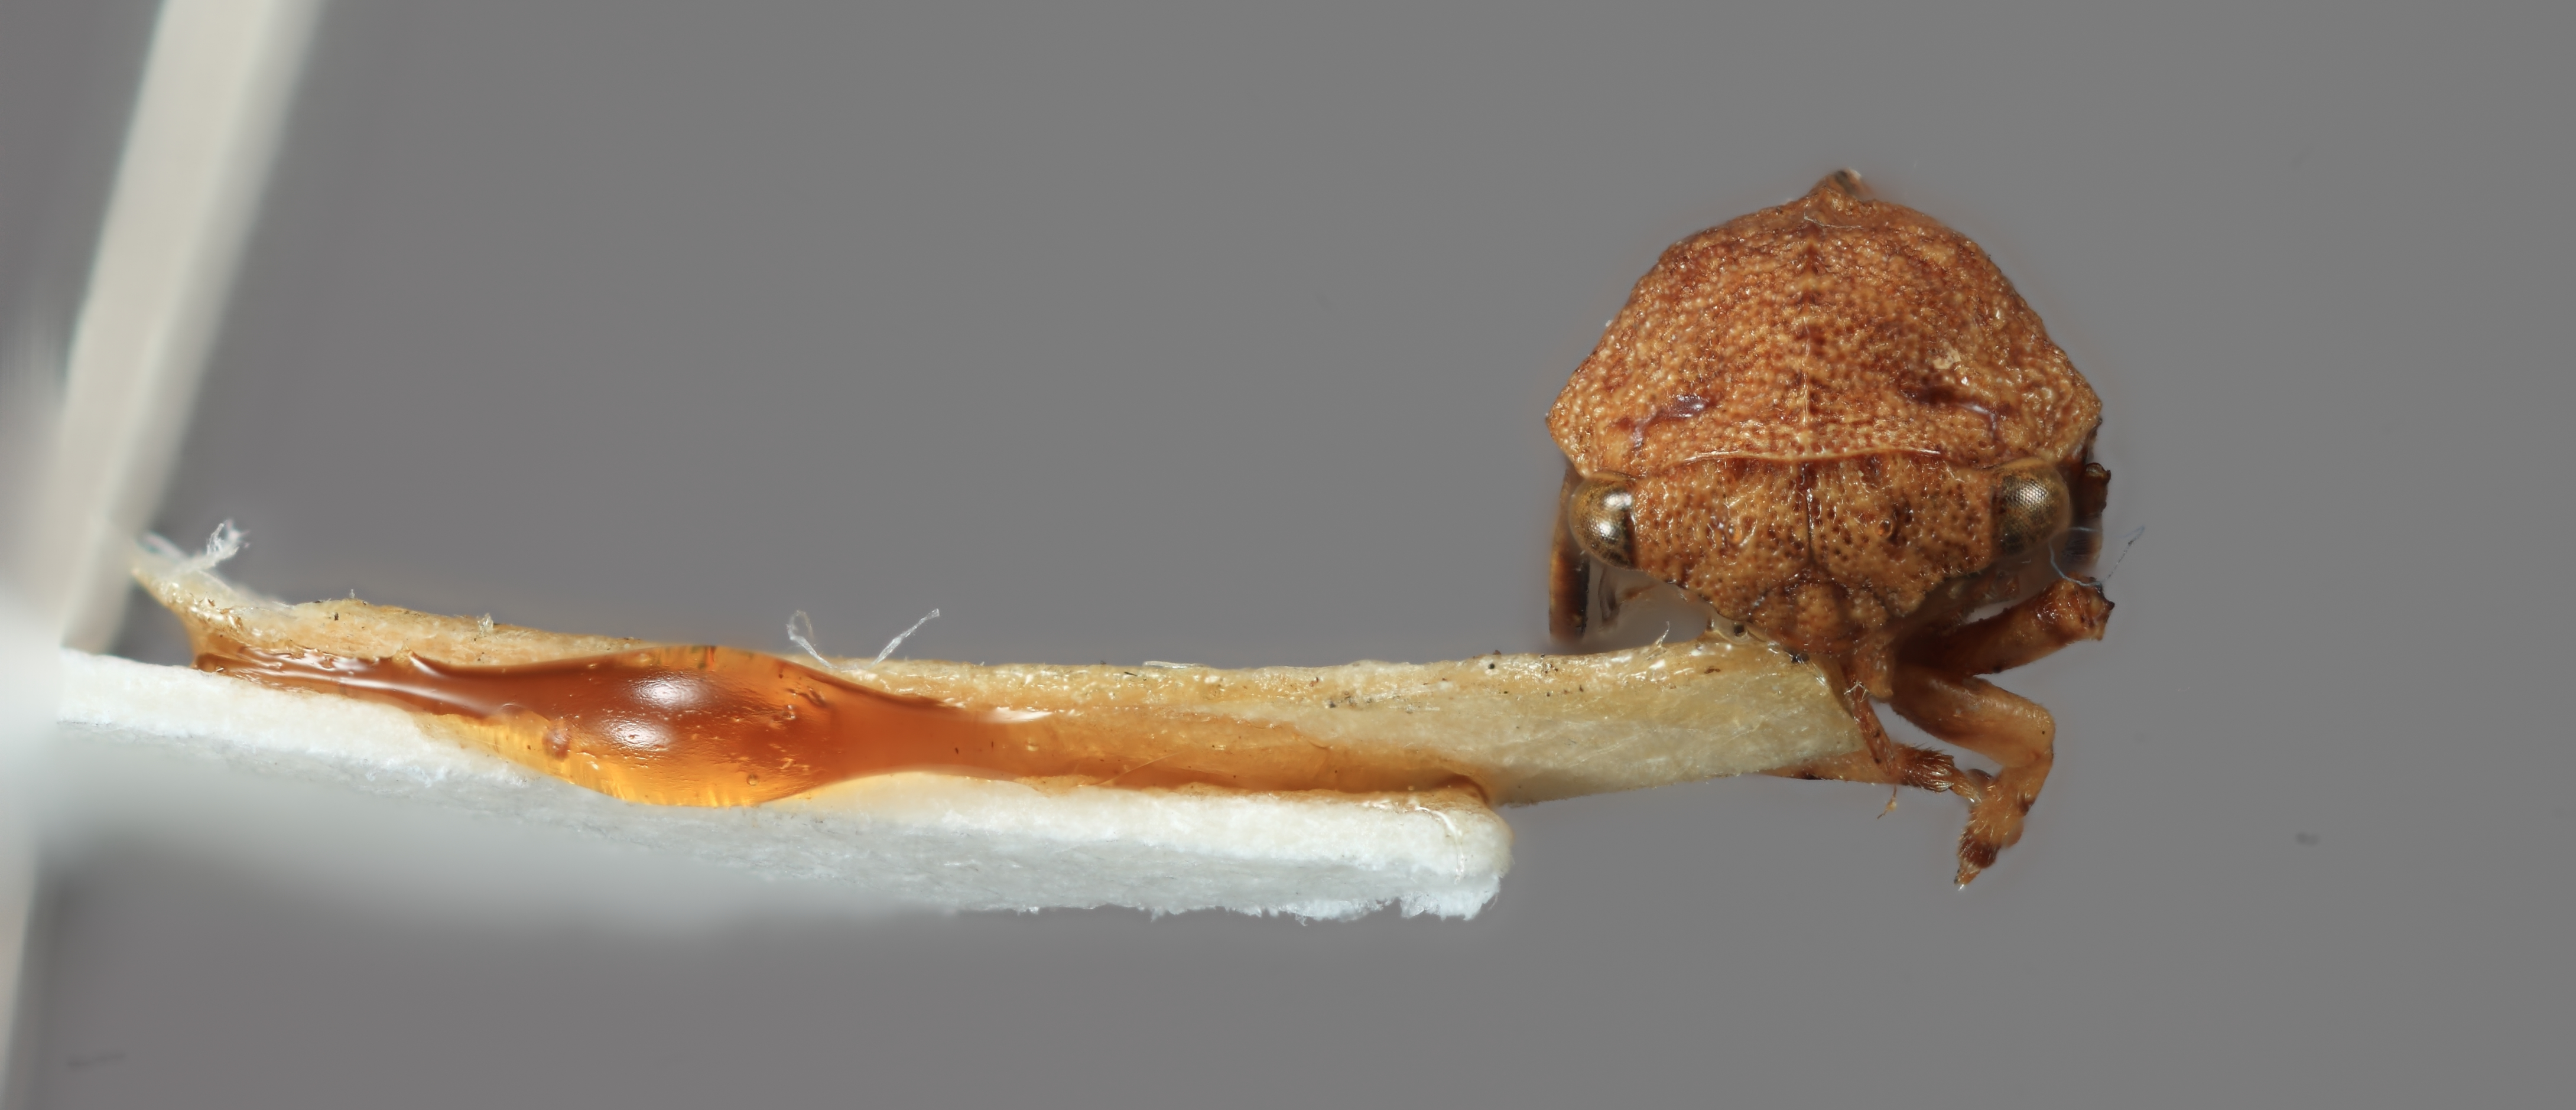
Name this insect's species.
Incolea variegata
